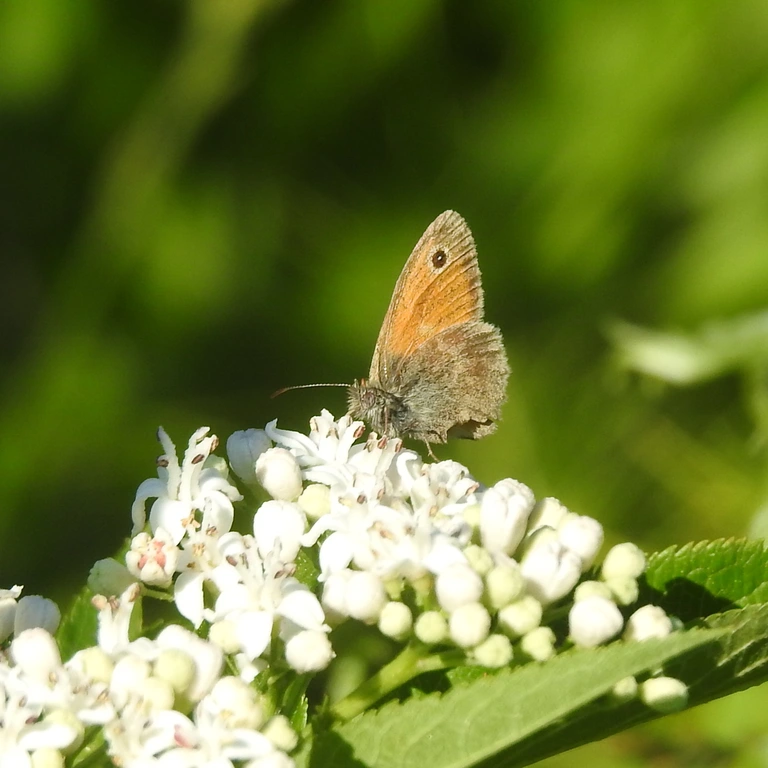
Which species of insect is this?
Coenonympha pamphilus
